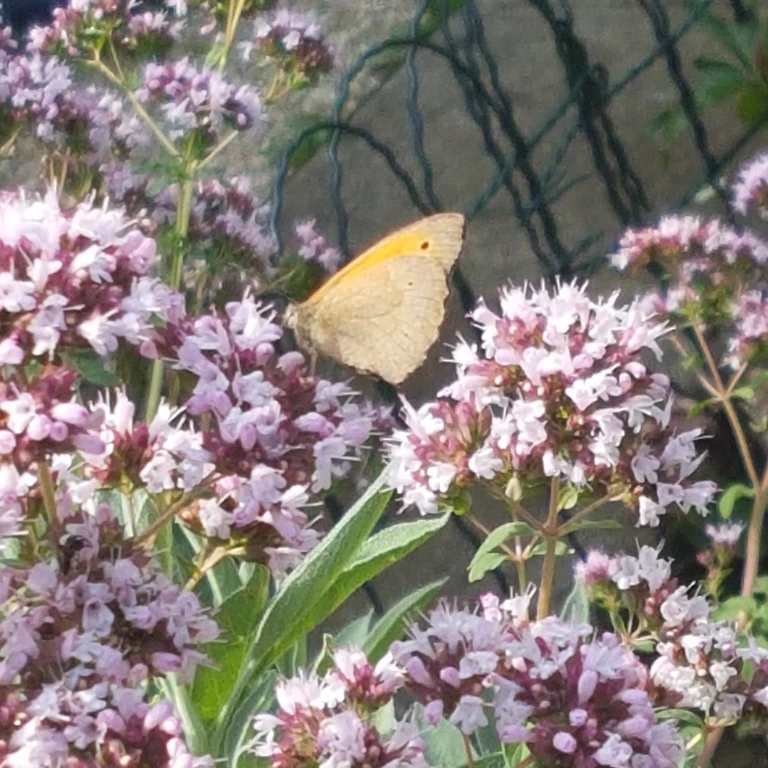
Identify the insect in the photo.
Maniola jurtina
